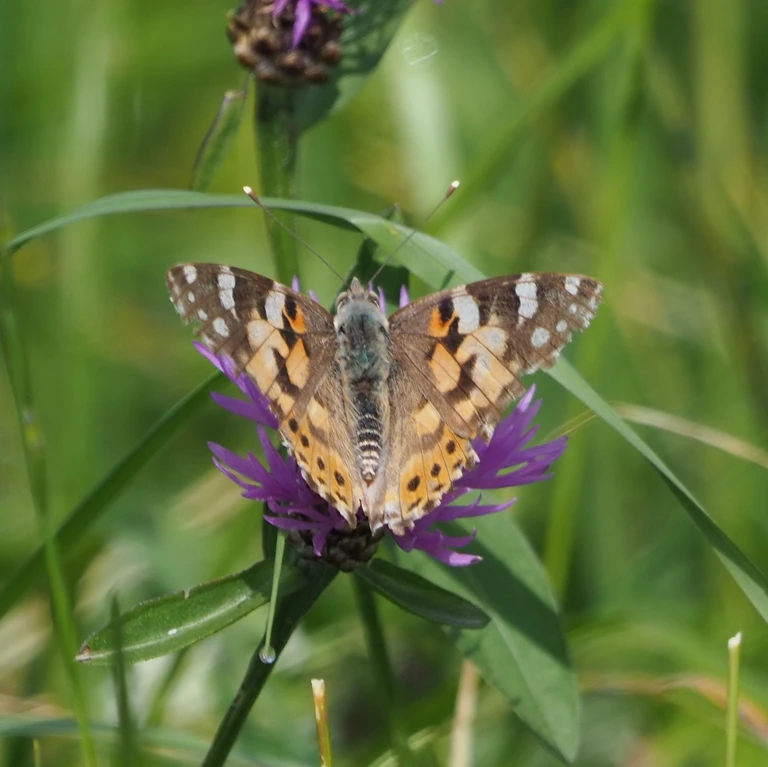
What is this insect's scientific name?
Vanessa cardui
